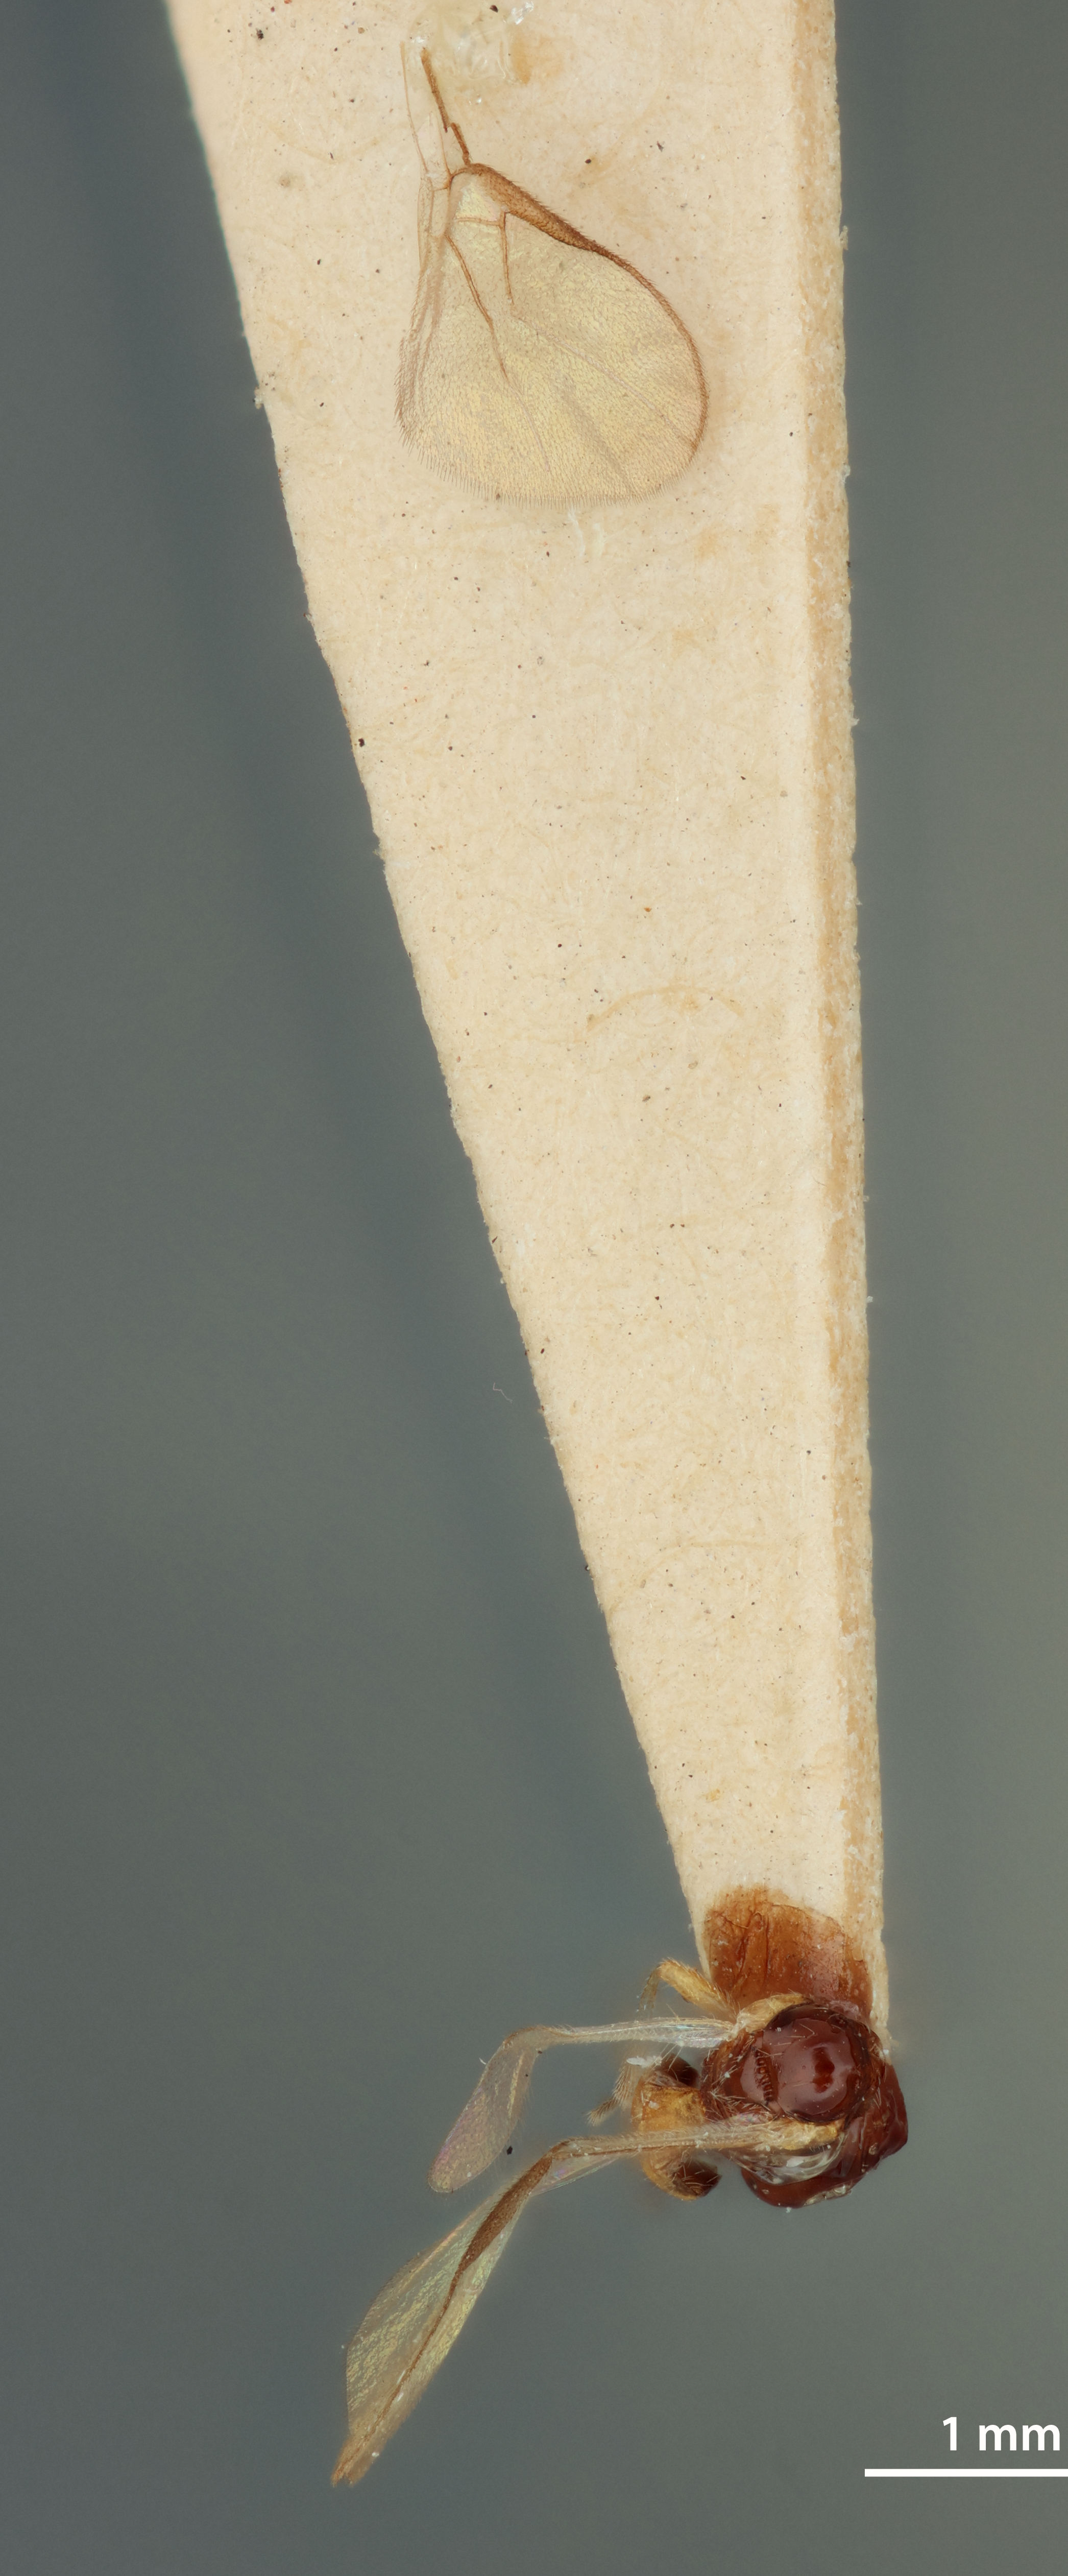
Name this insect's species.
Opius gracillariae
